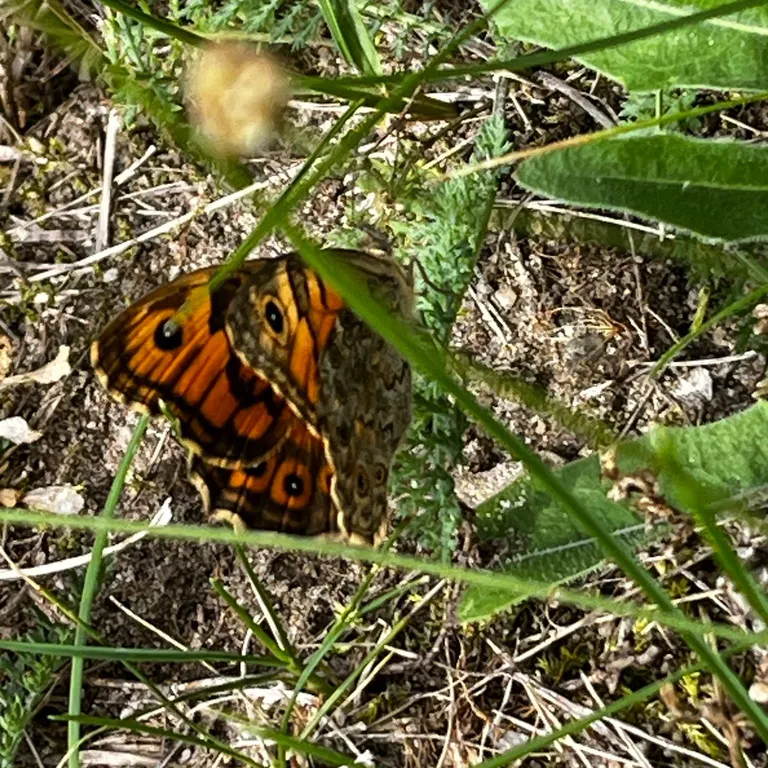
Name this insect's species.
Lasiommata megera (also Pararge megera)
